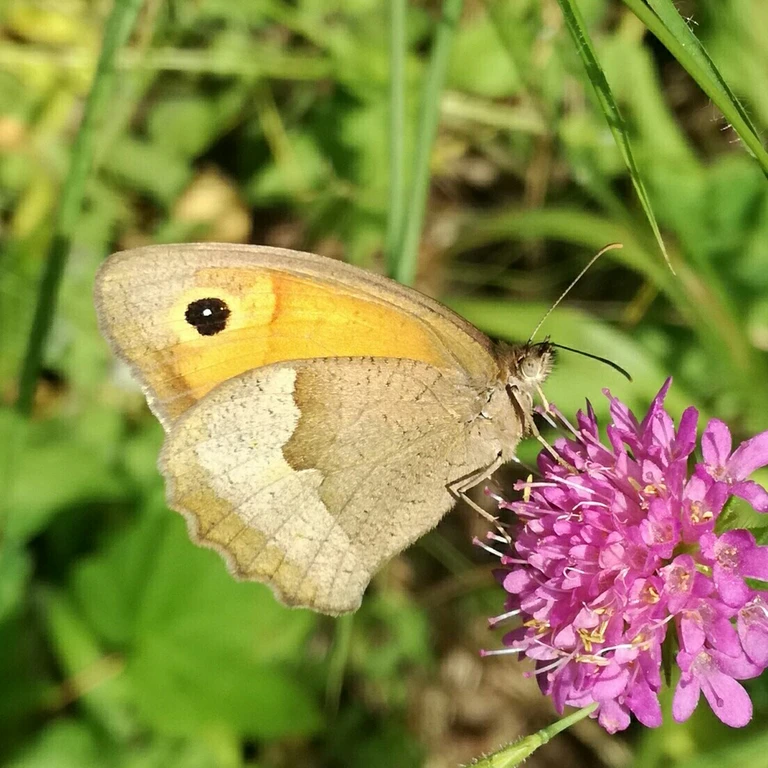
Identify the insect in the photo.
Maniola jurtina
